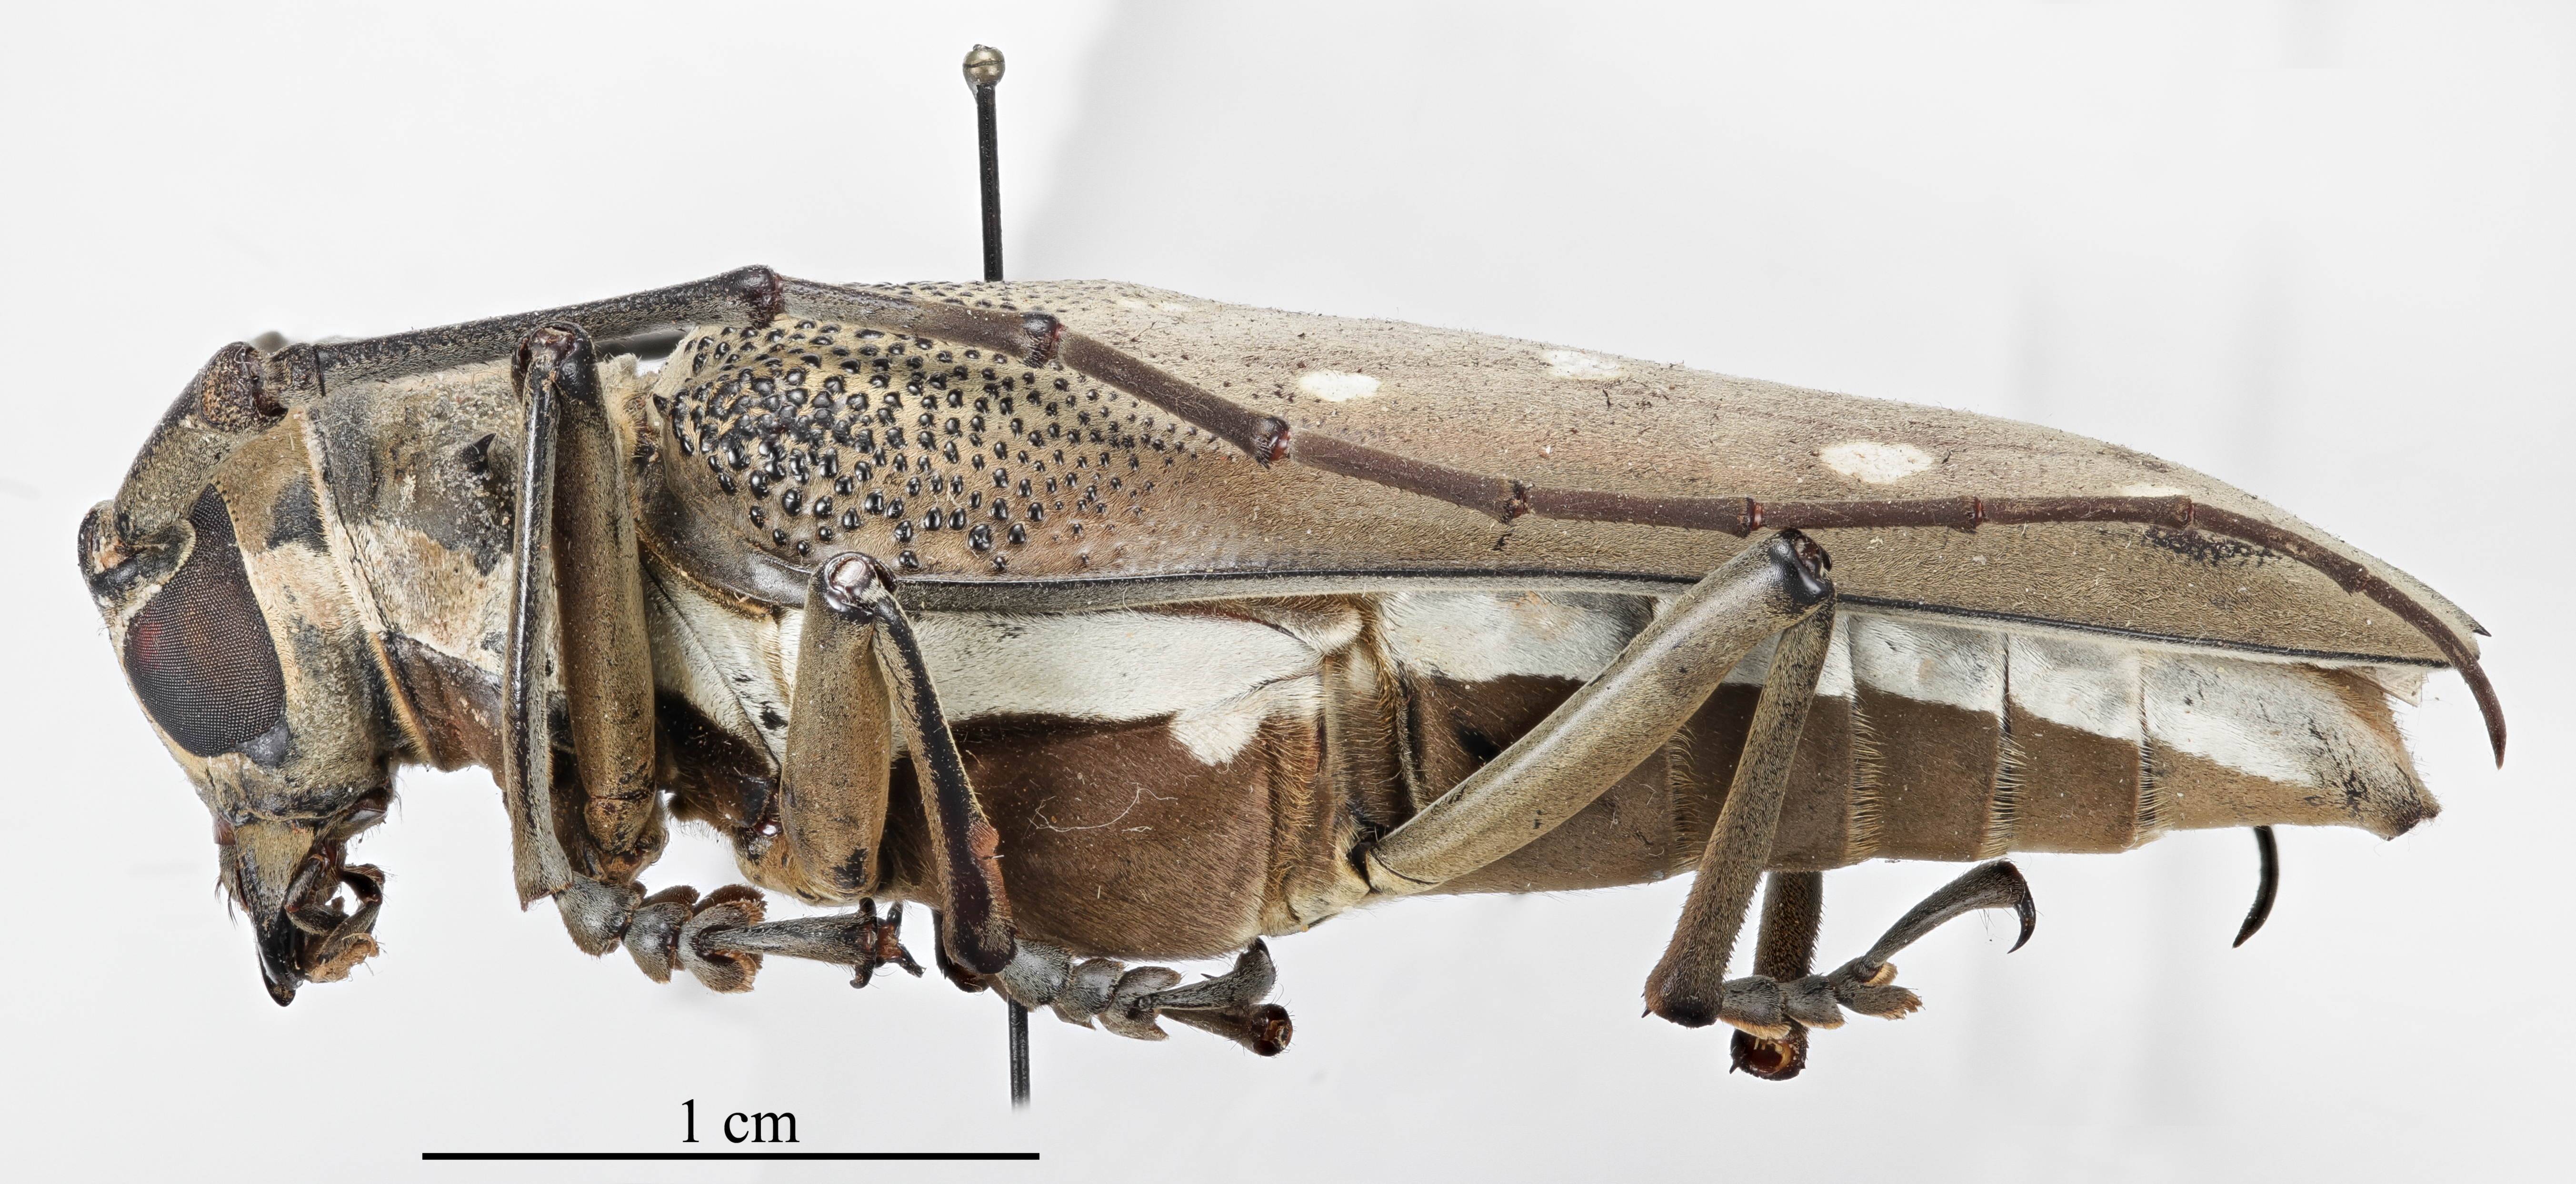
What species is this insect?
Batocera davidis
